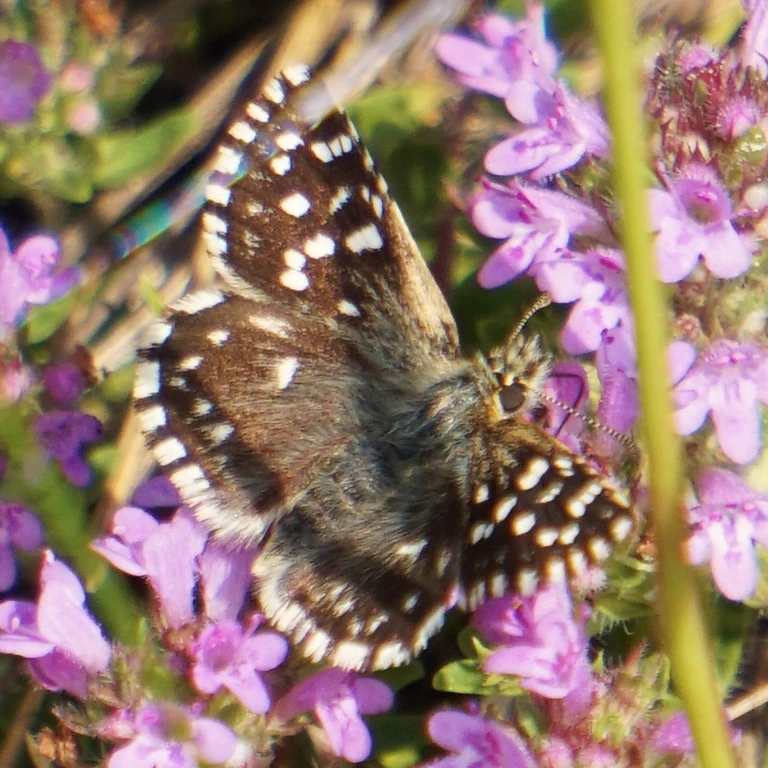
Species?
Pyrgus malvae
